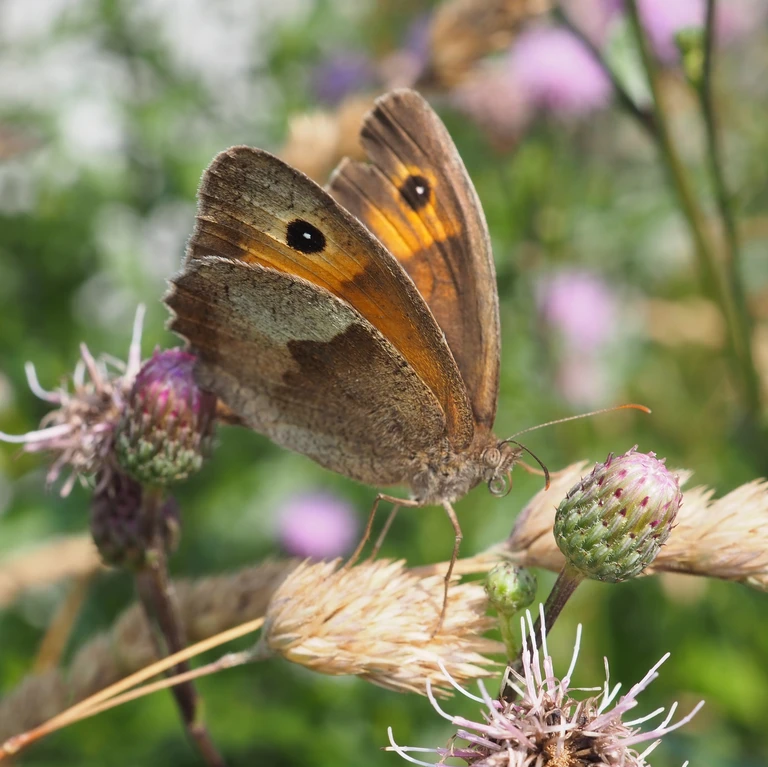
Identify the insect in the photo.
Maniola jurtina
